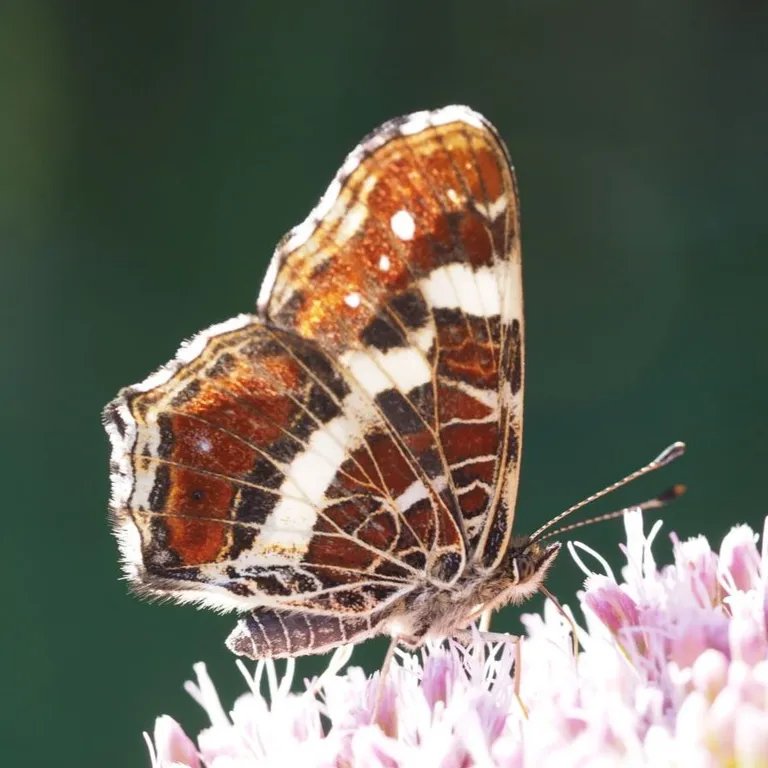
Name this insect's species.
Araschnia levana
